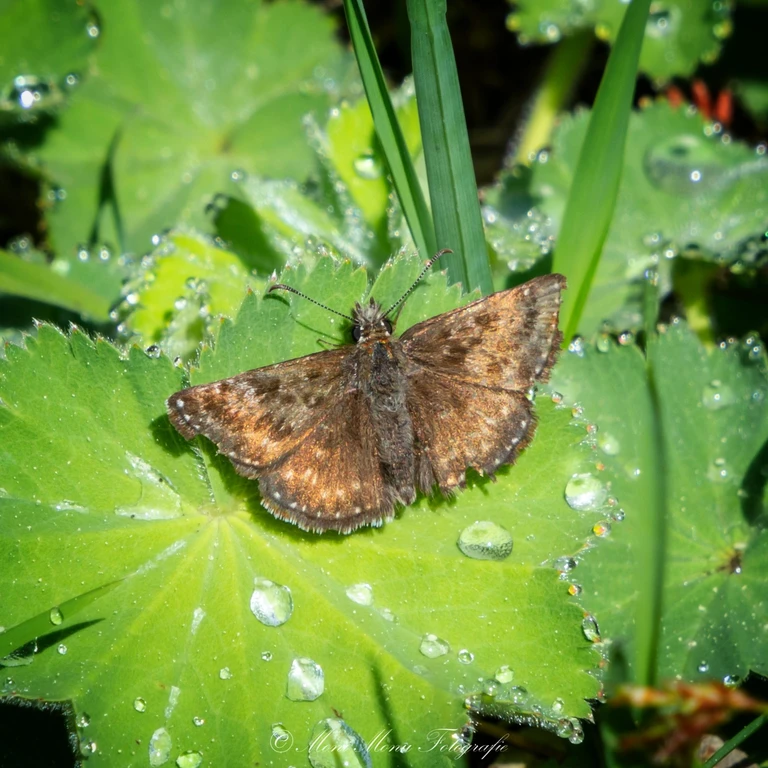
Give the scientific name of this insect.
Erynnis tages
